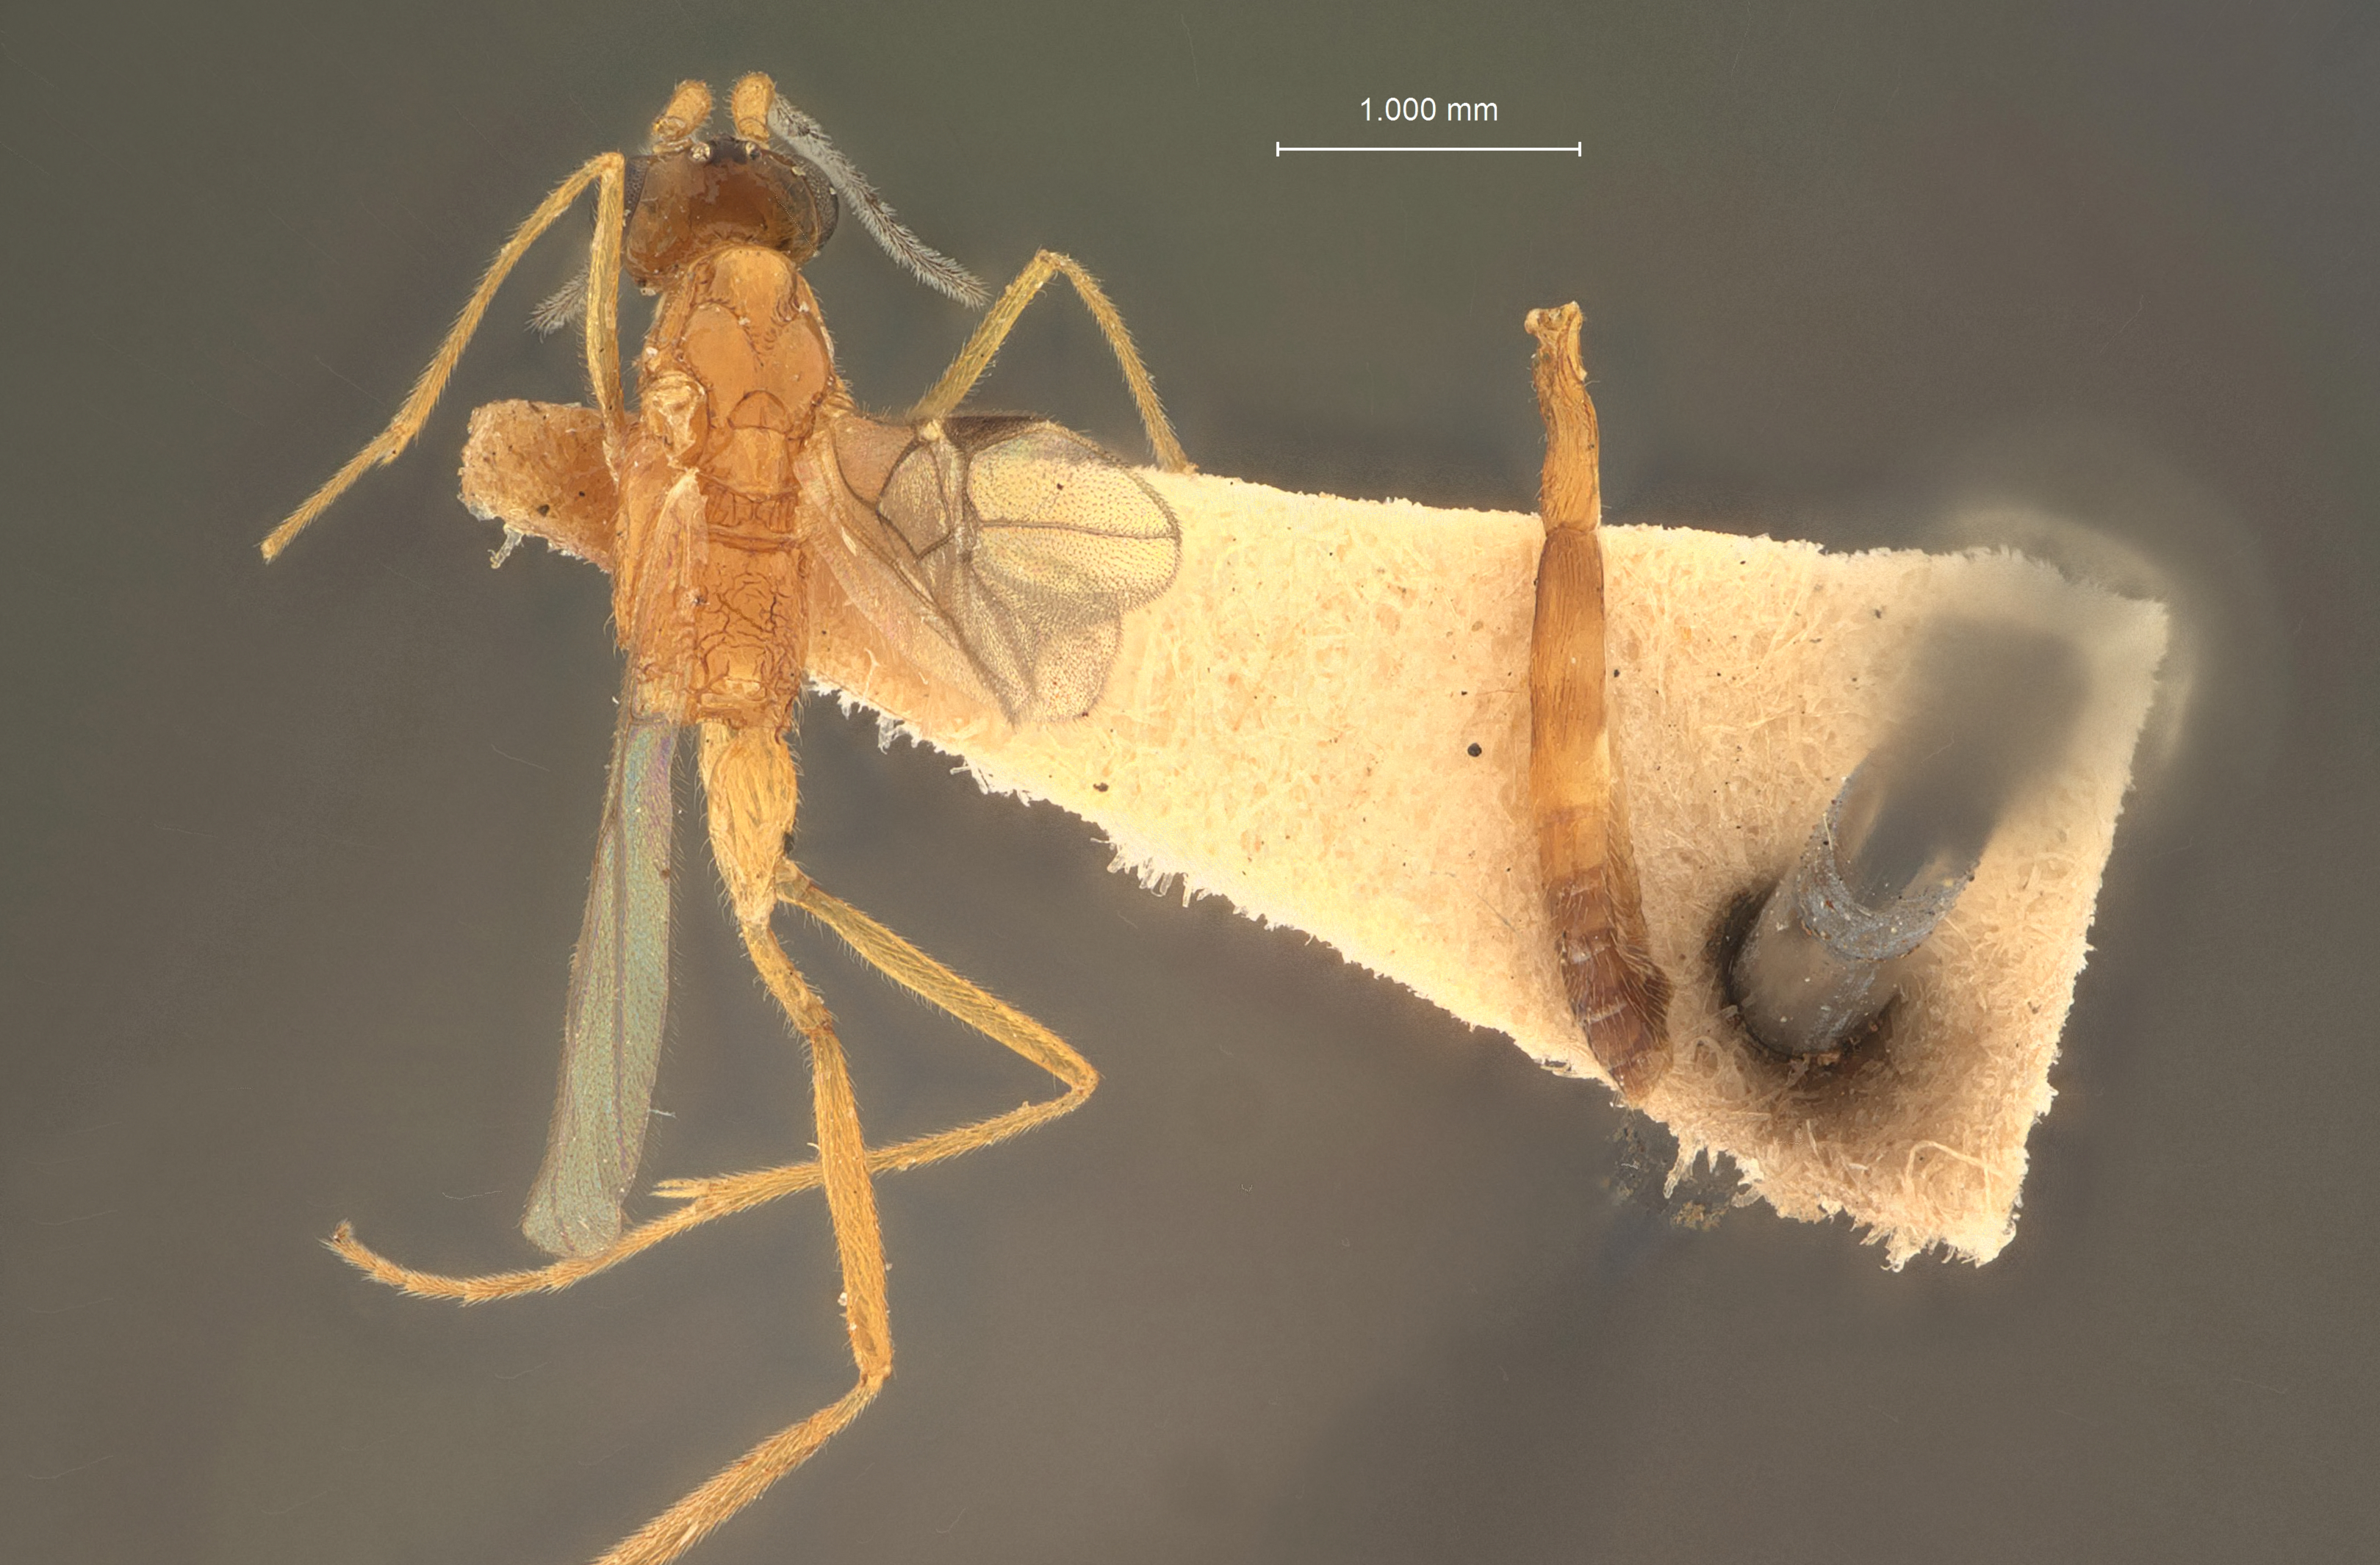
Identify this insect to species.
Macrocentrus crocidophorae
